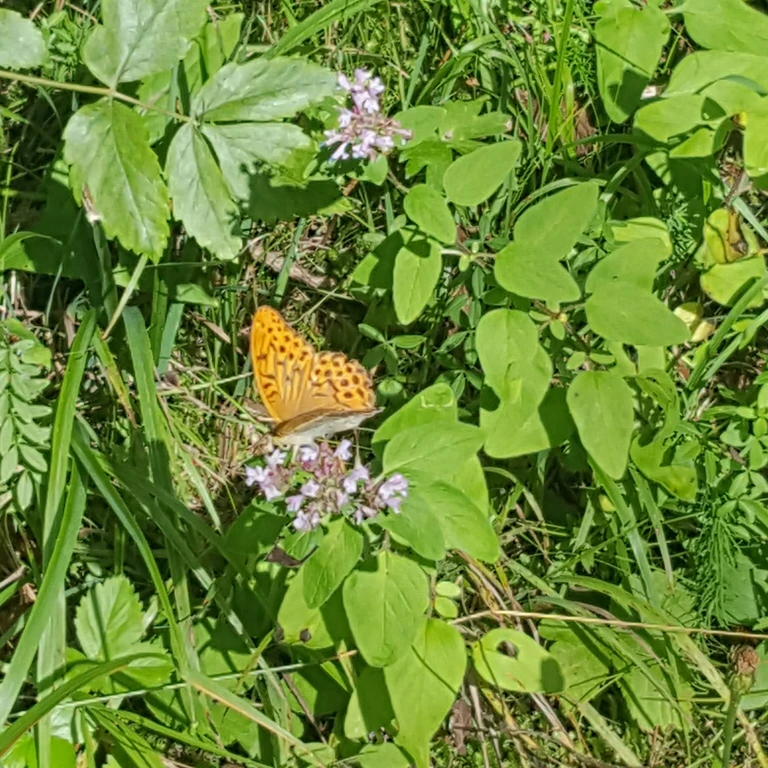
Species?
Argynnis paphia
